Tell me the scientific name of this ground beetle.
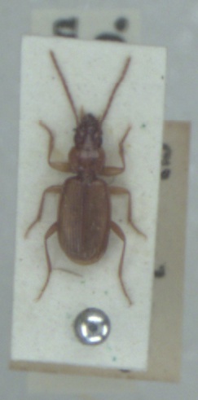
Trechus fulvus
